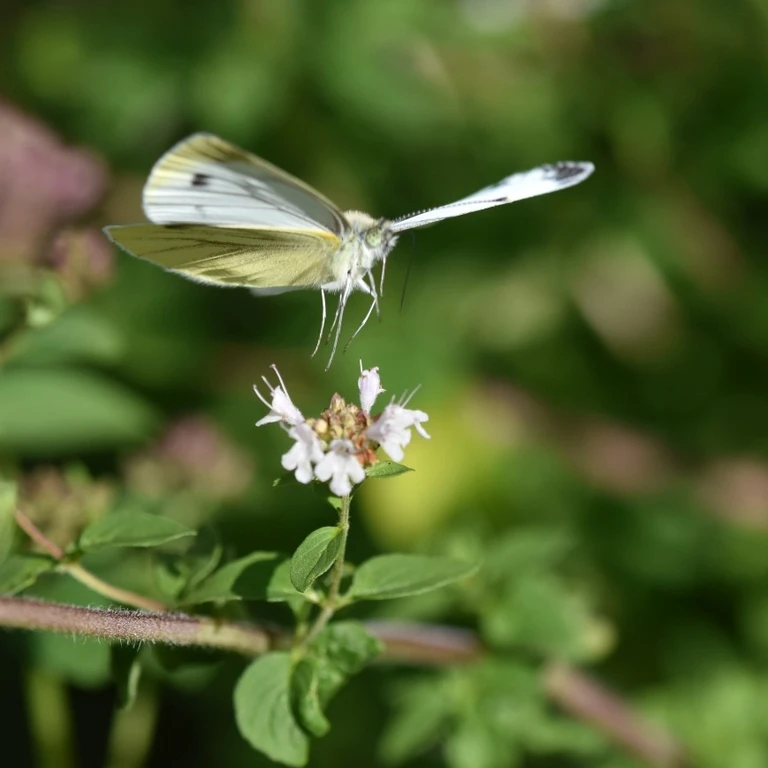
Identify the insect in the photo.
Pieris napi
